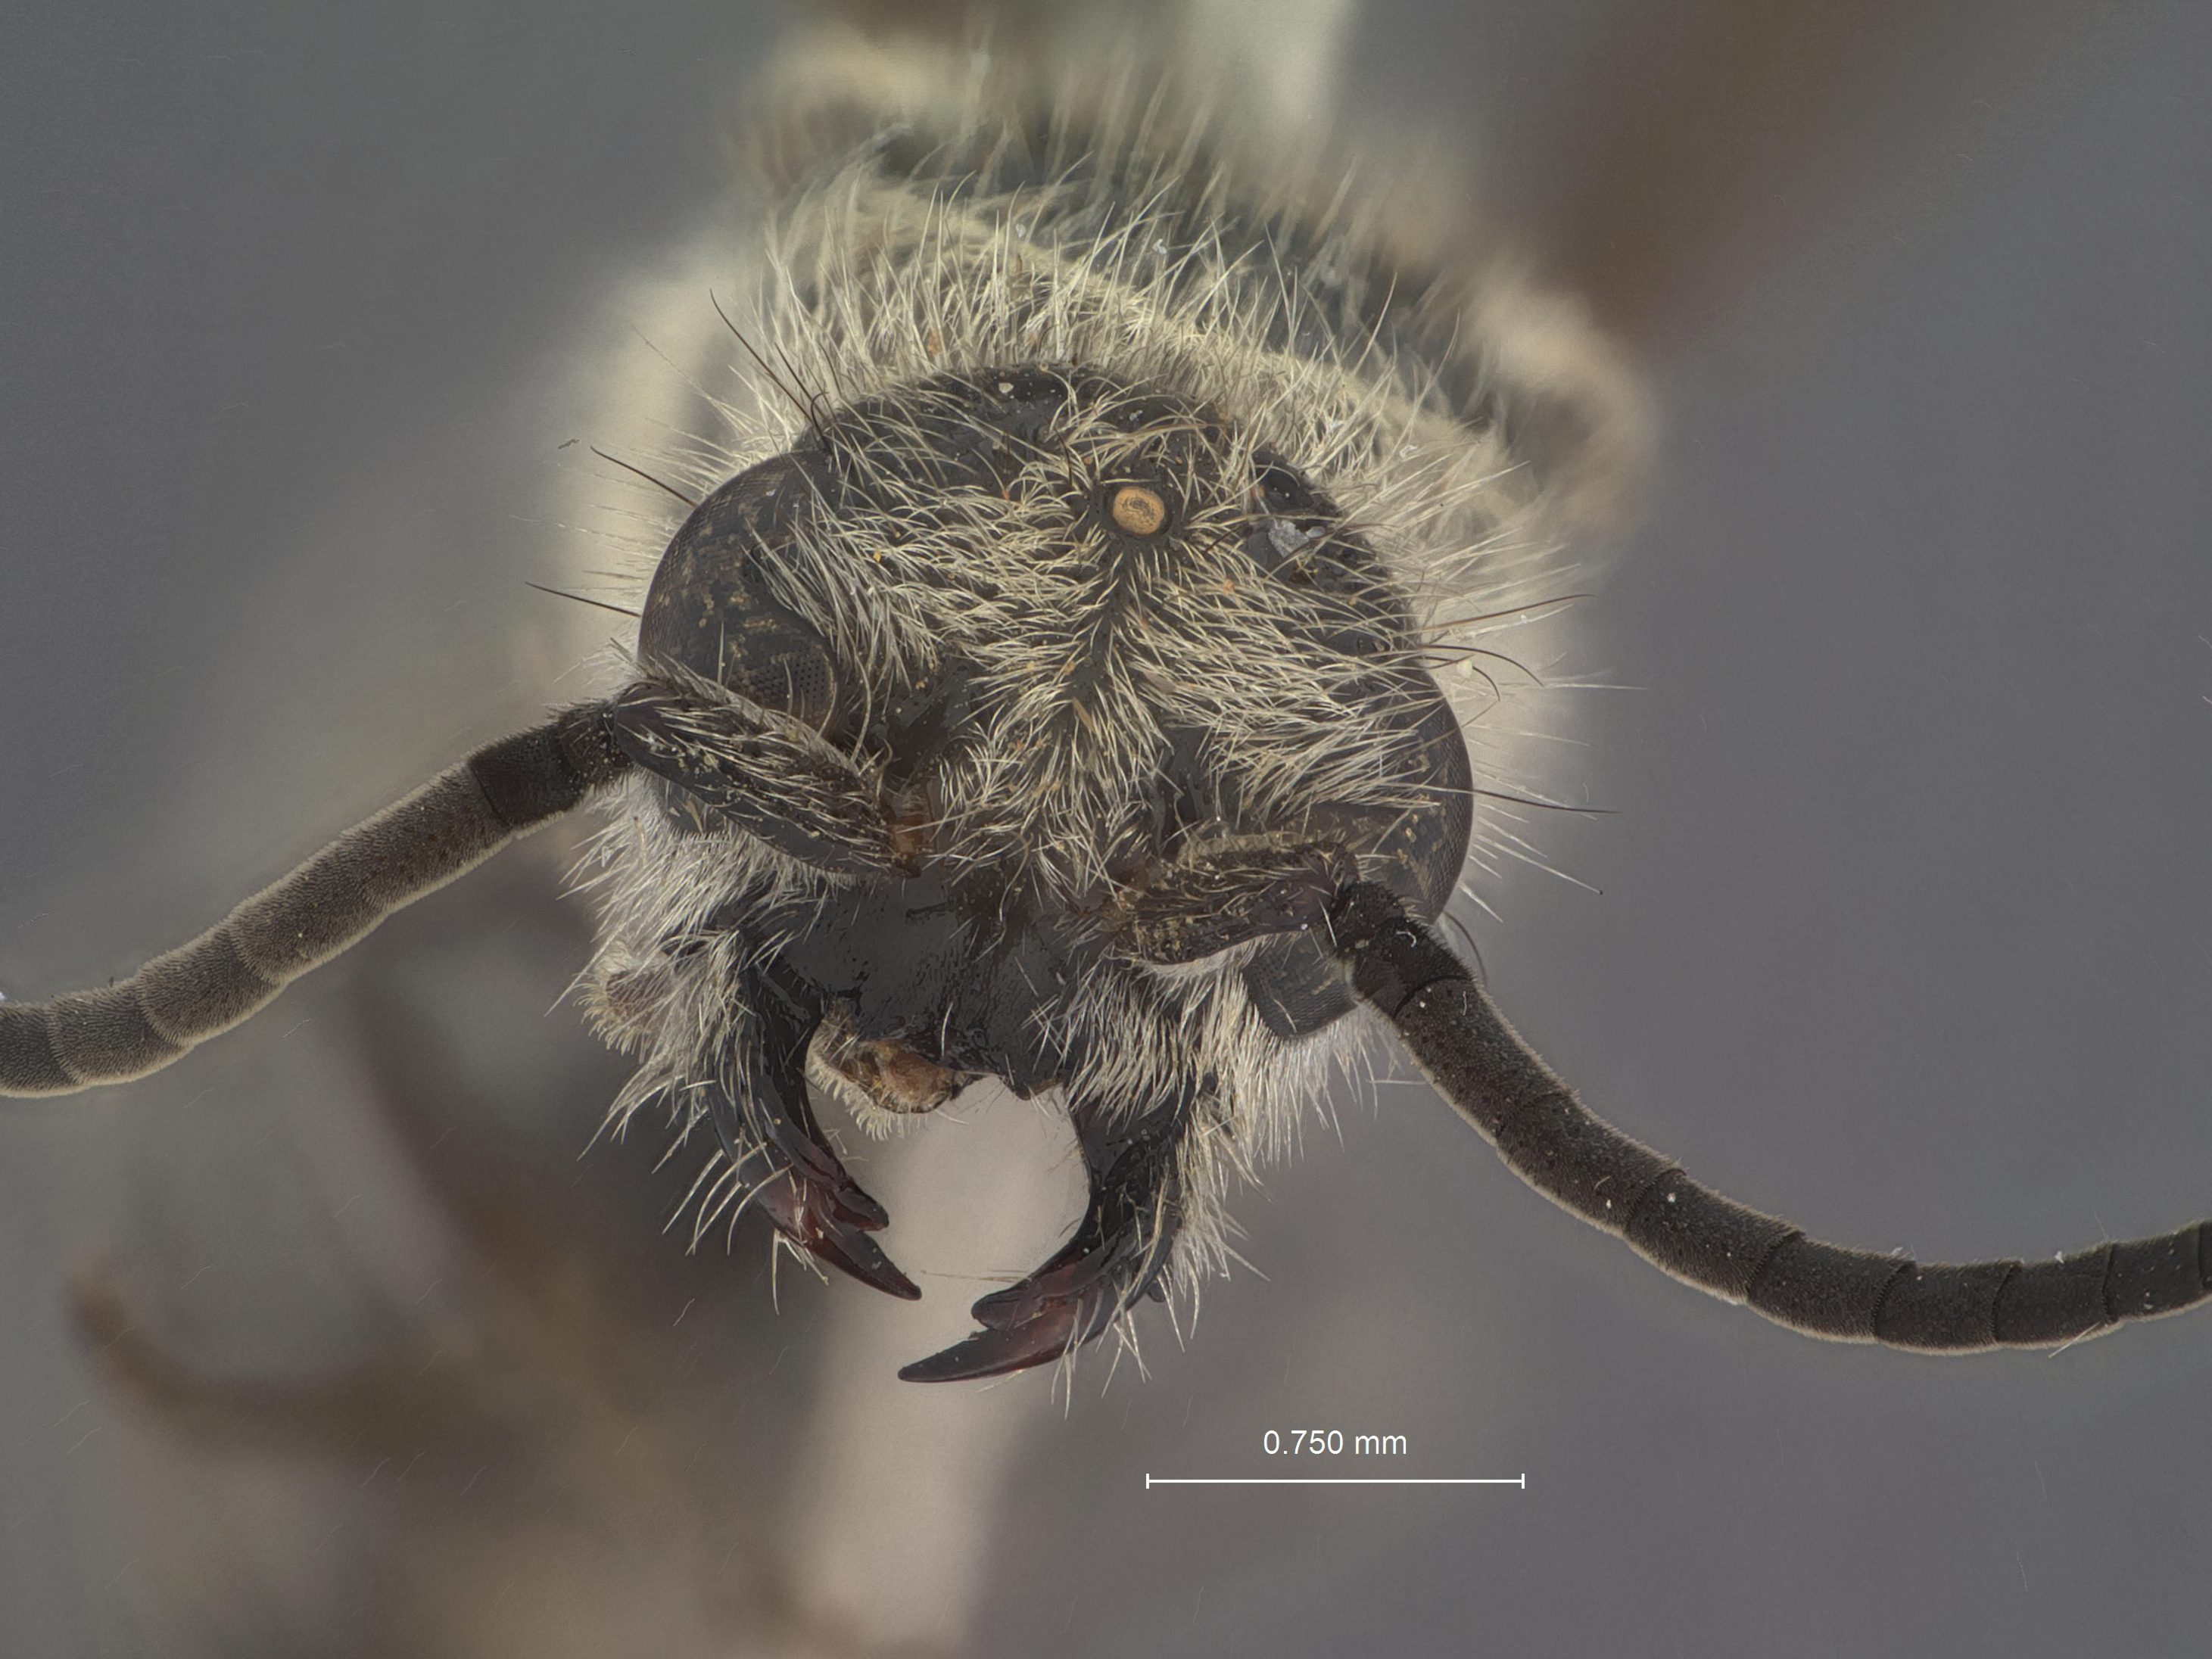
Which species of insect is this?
Smicromyrme bidentata
